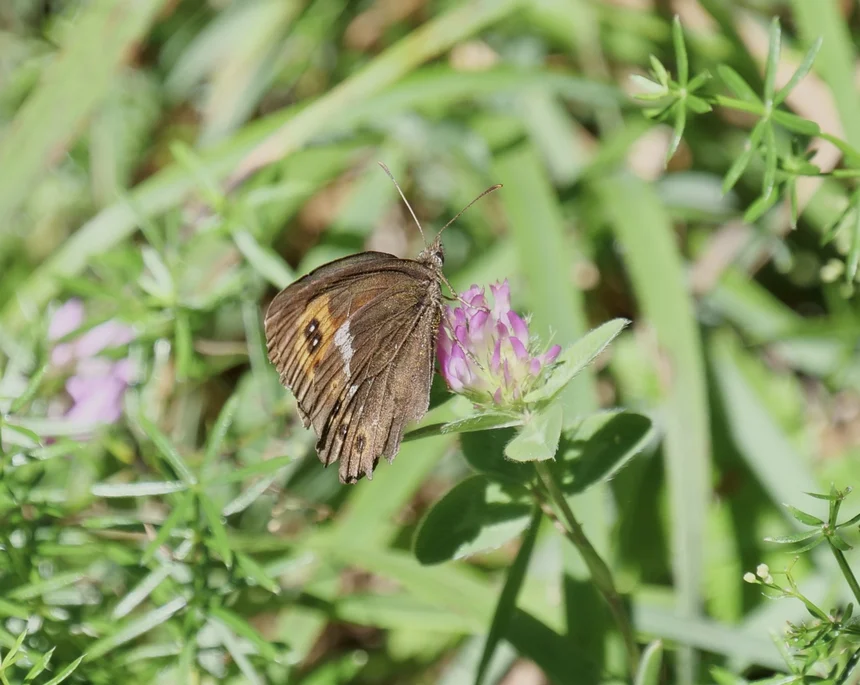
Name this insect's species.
Erebia ligea
